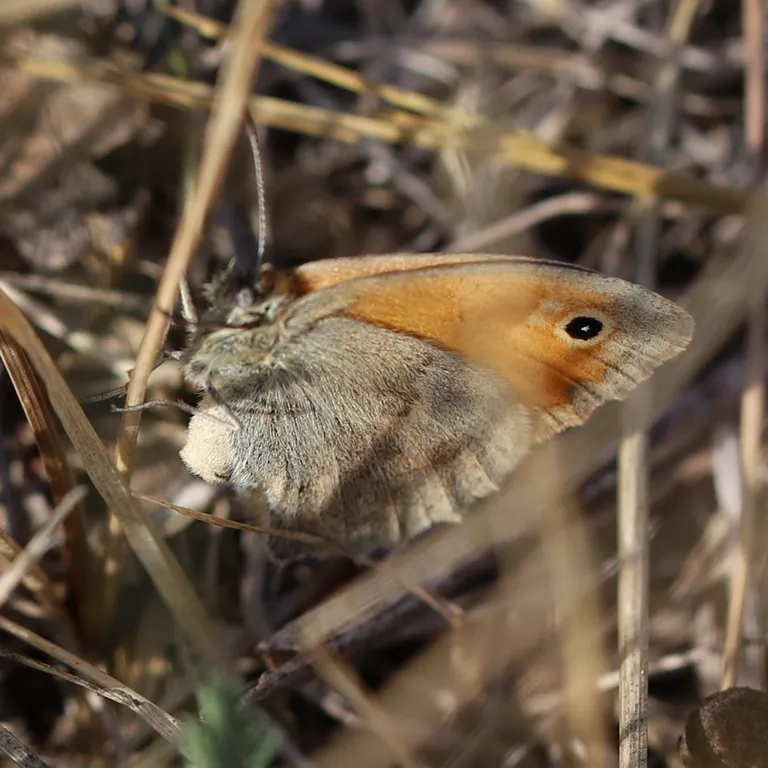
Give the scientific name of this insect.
Coenonympha pamphilus
